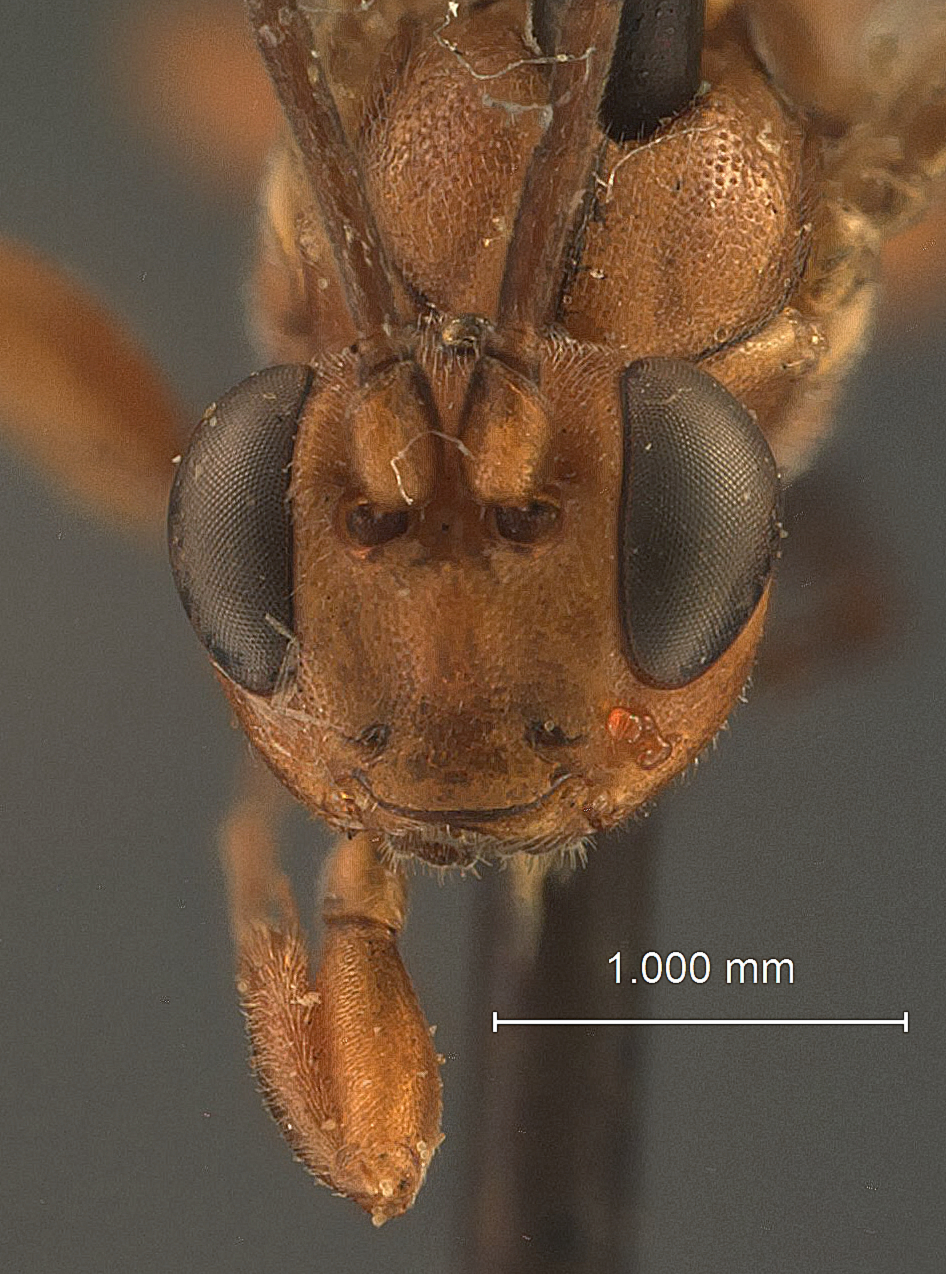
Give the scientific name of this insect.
Platylabus monotonops
